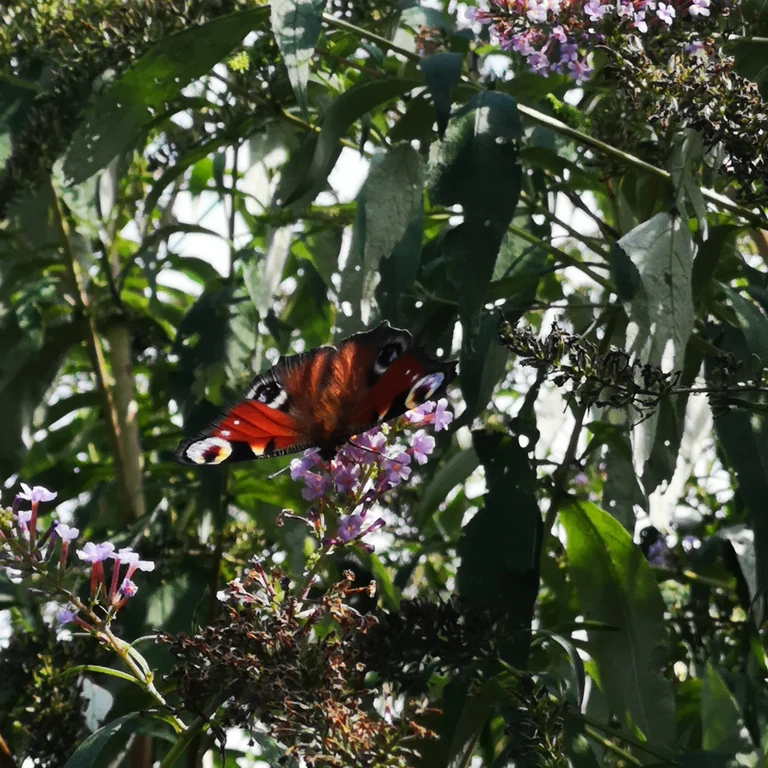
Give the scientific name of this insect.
Aglais io
